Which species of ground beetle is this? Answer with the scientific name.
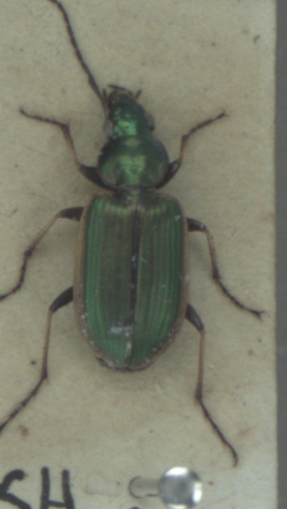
Agonum marginatum
